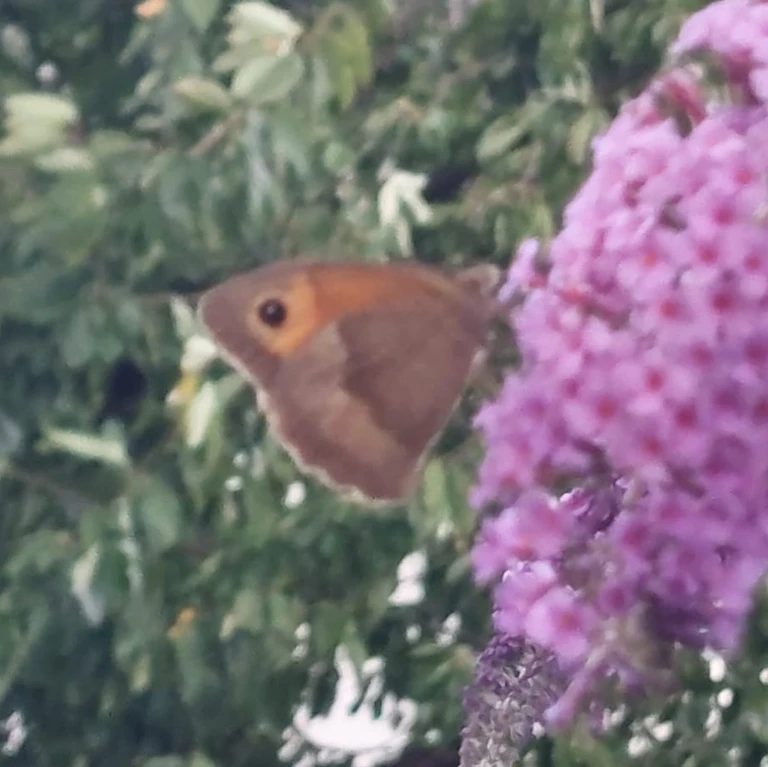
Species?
Maniola jurtina
